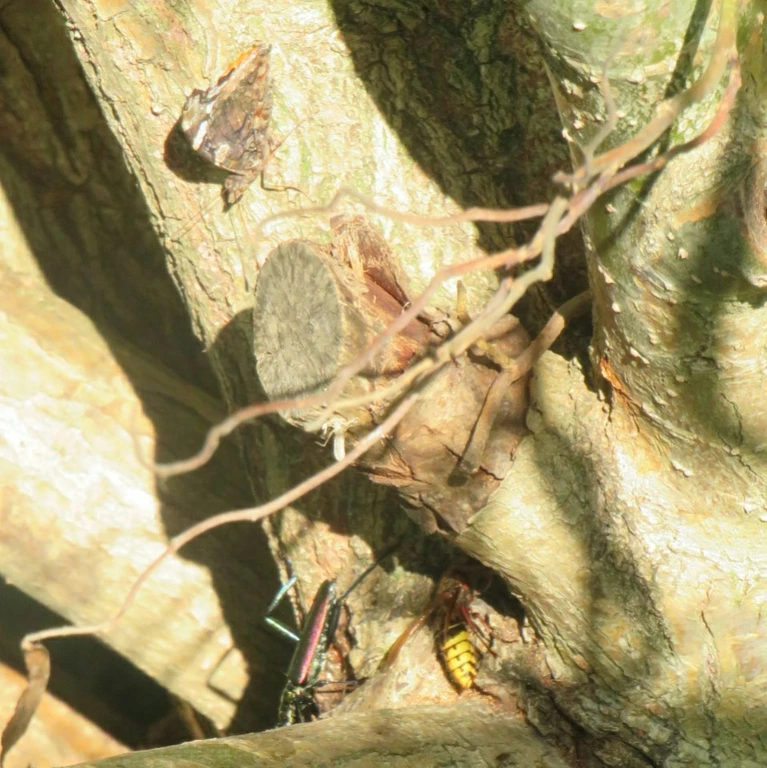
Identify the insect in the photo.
Vanessa atalanta
